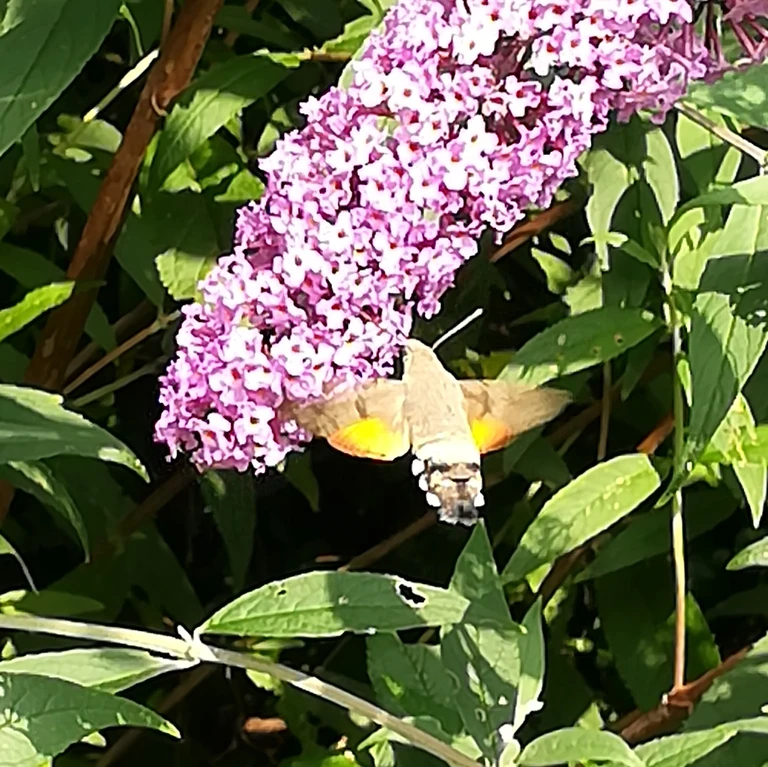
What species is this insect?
Macroglossum stellatarum
